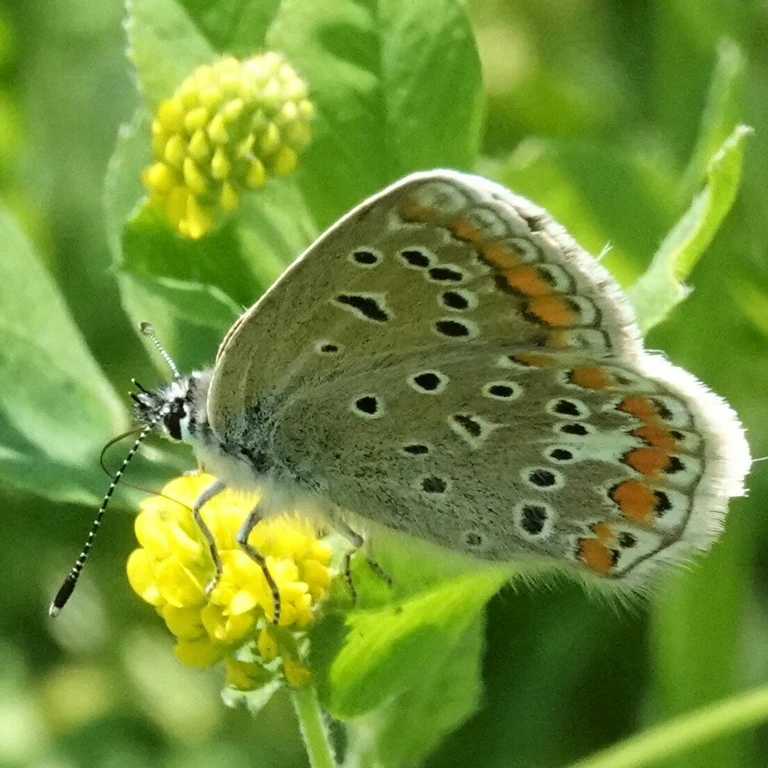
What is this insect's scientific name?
Polyommatus icarus
